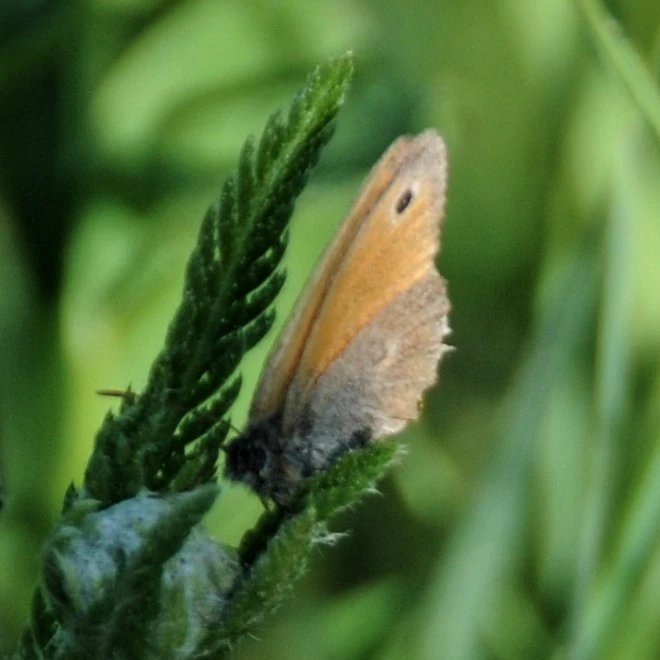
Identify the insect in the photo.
Coenonympha pamphilus
